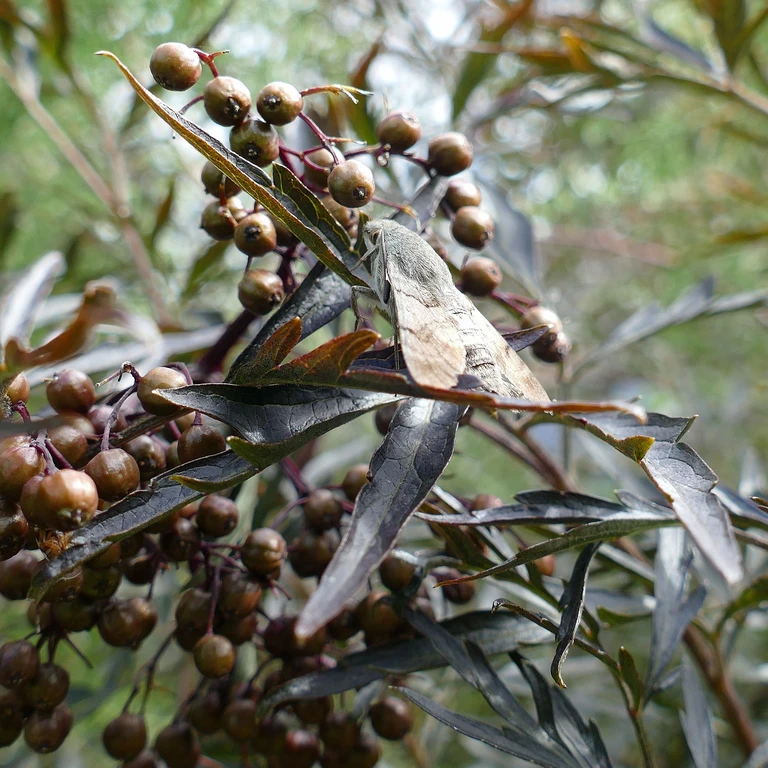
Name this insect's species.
Macroglossum stellatarum
